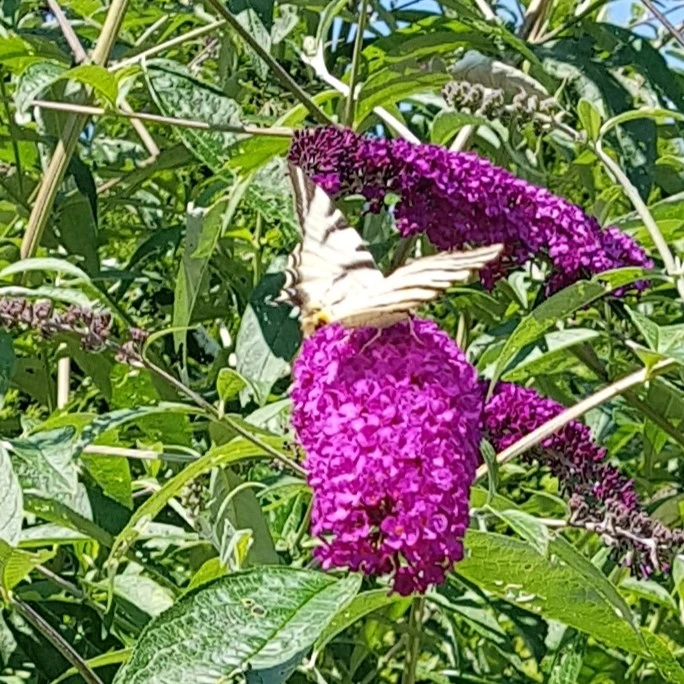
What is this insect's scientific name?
Iphiclides podalirius
